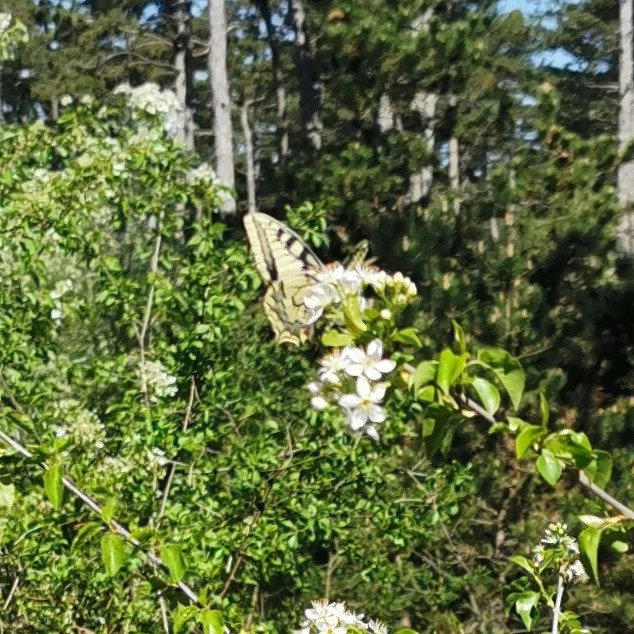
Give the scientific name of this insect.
Papilio machaon
